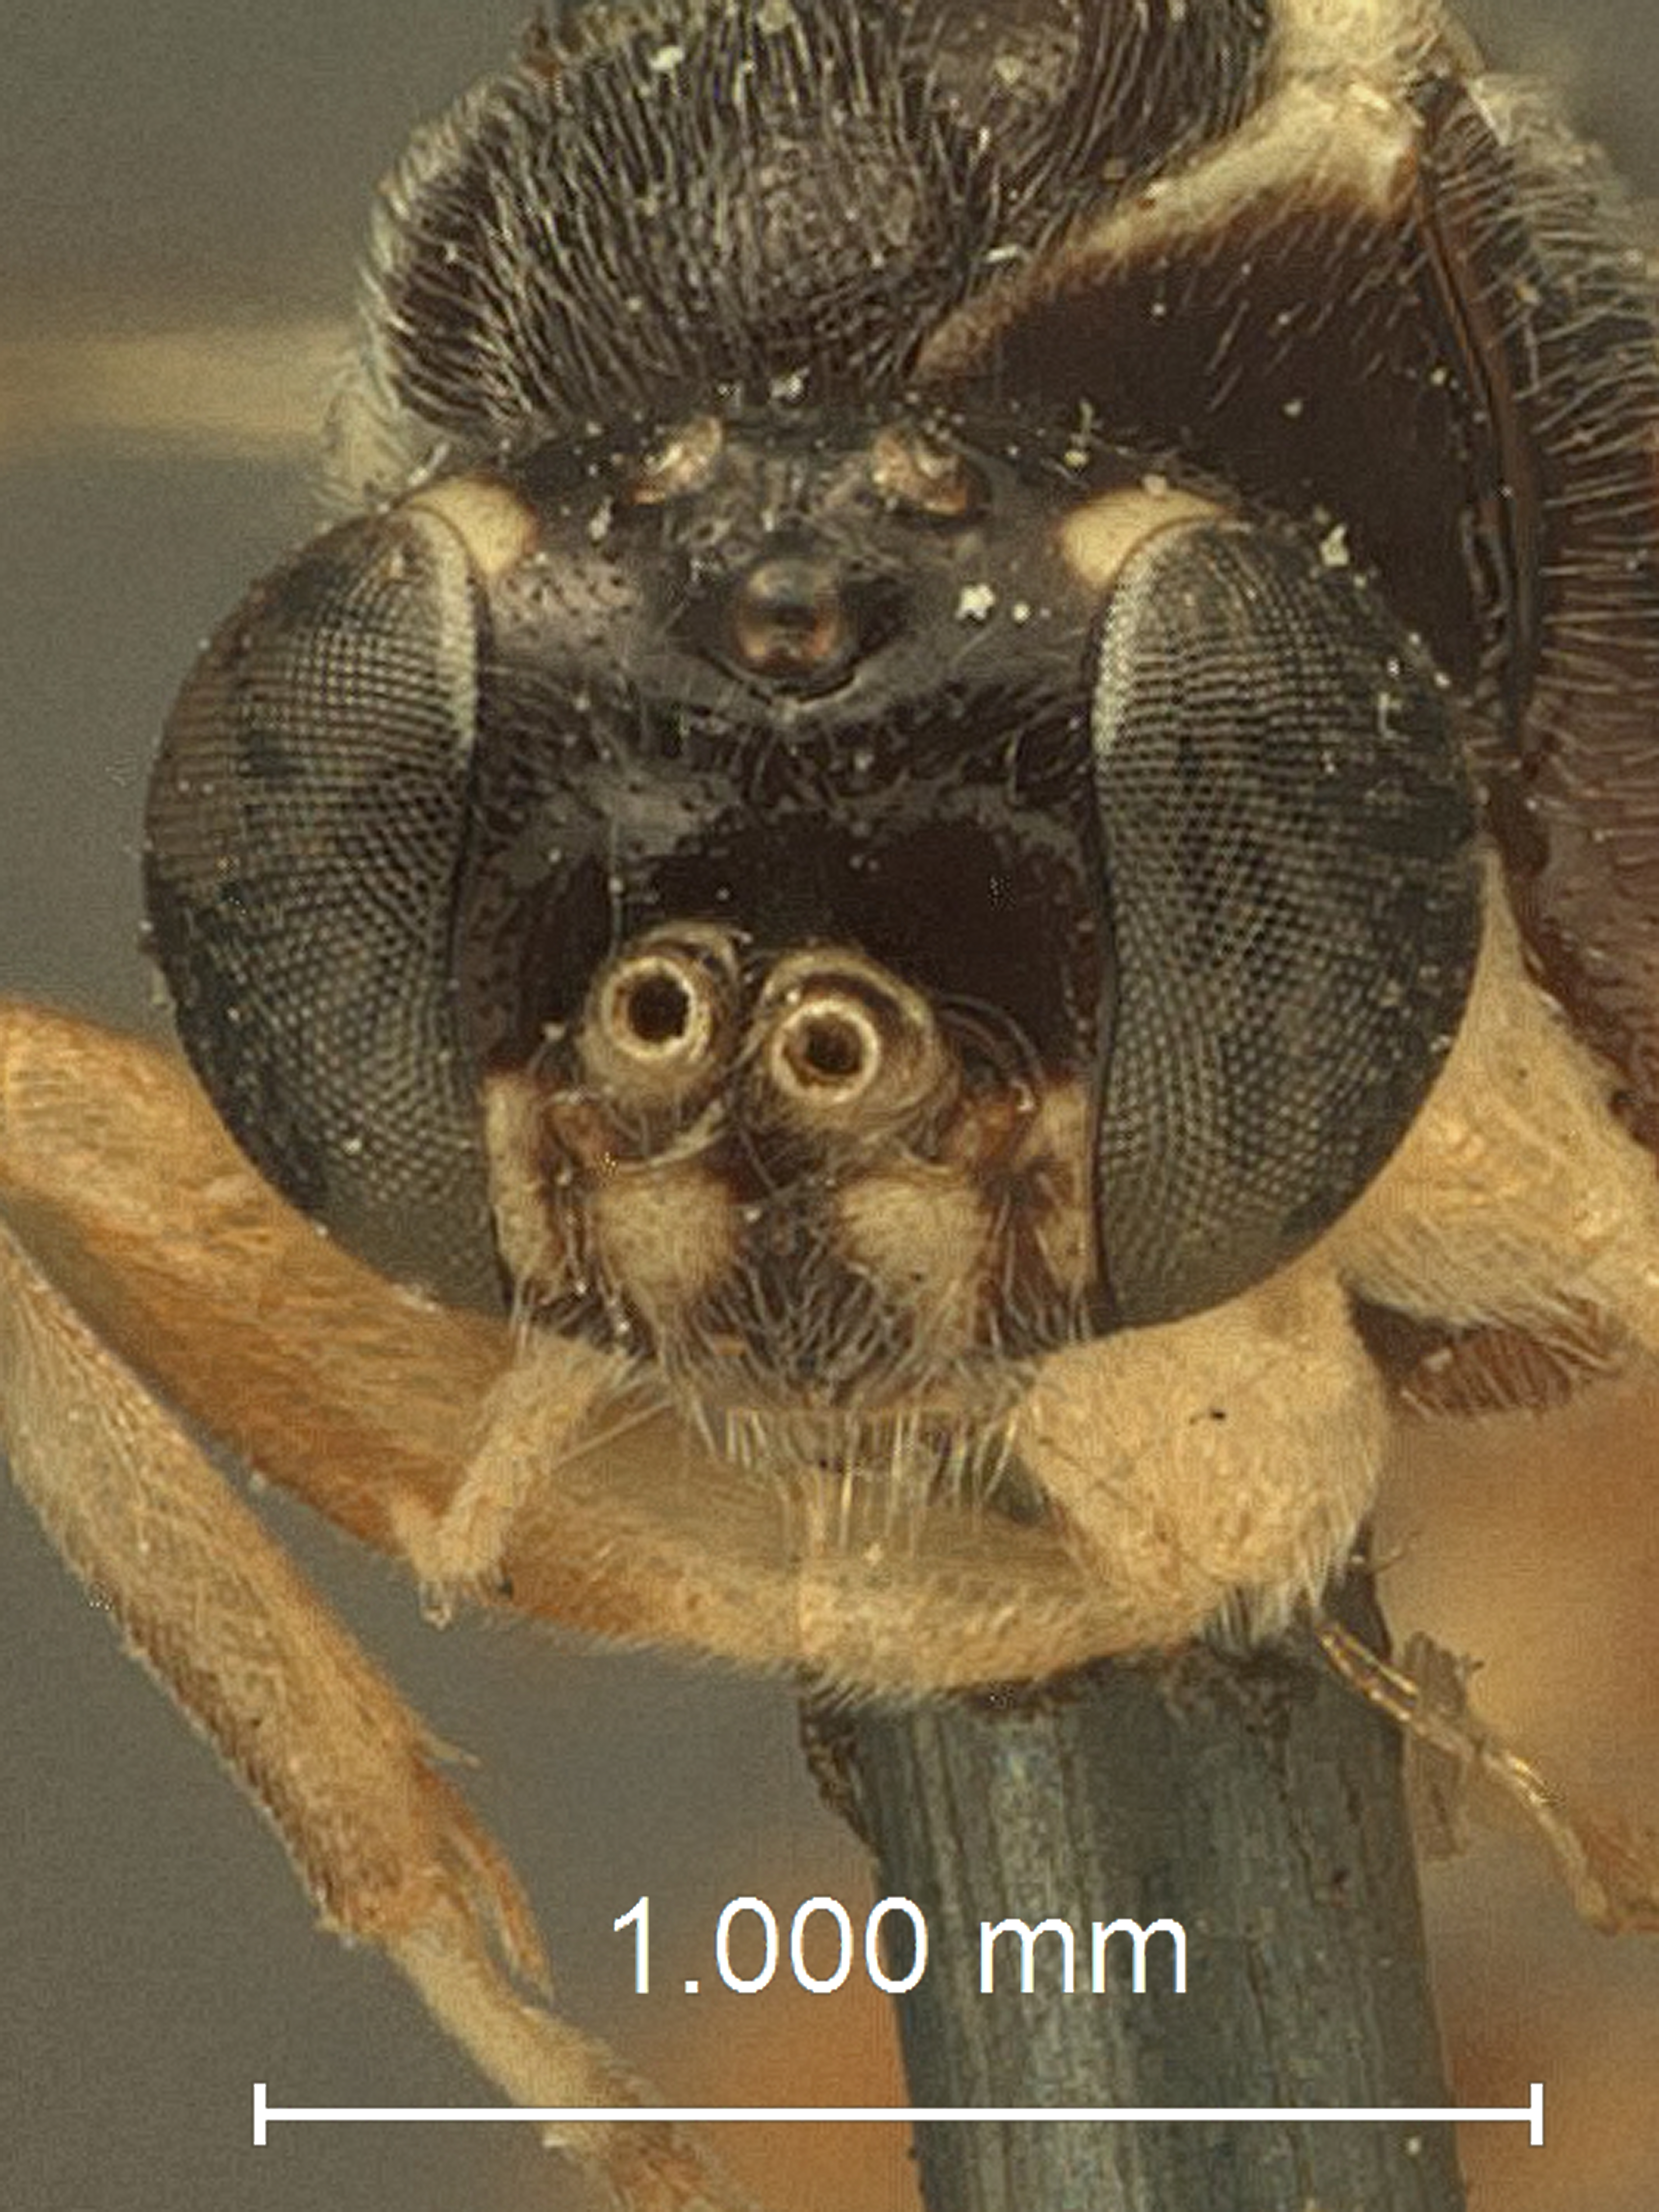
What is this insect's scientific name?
Clistopyga maculifrons
